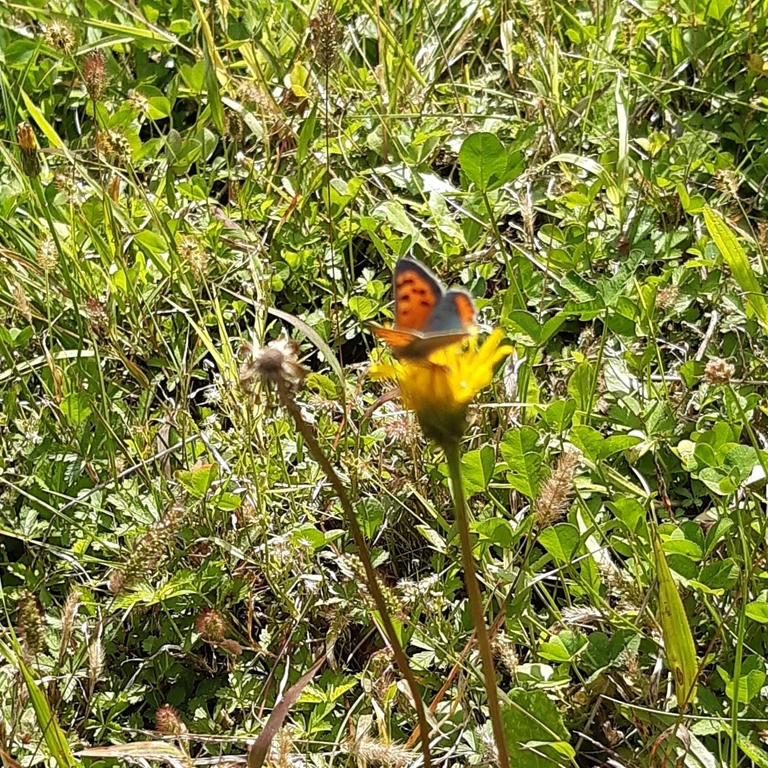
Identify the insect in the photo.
Lycaena phlaeas
